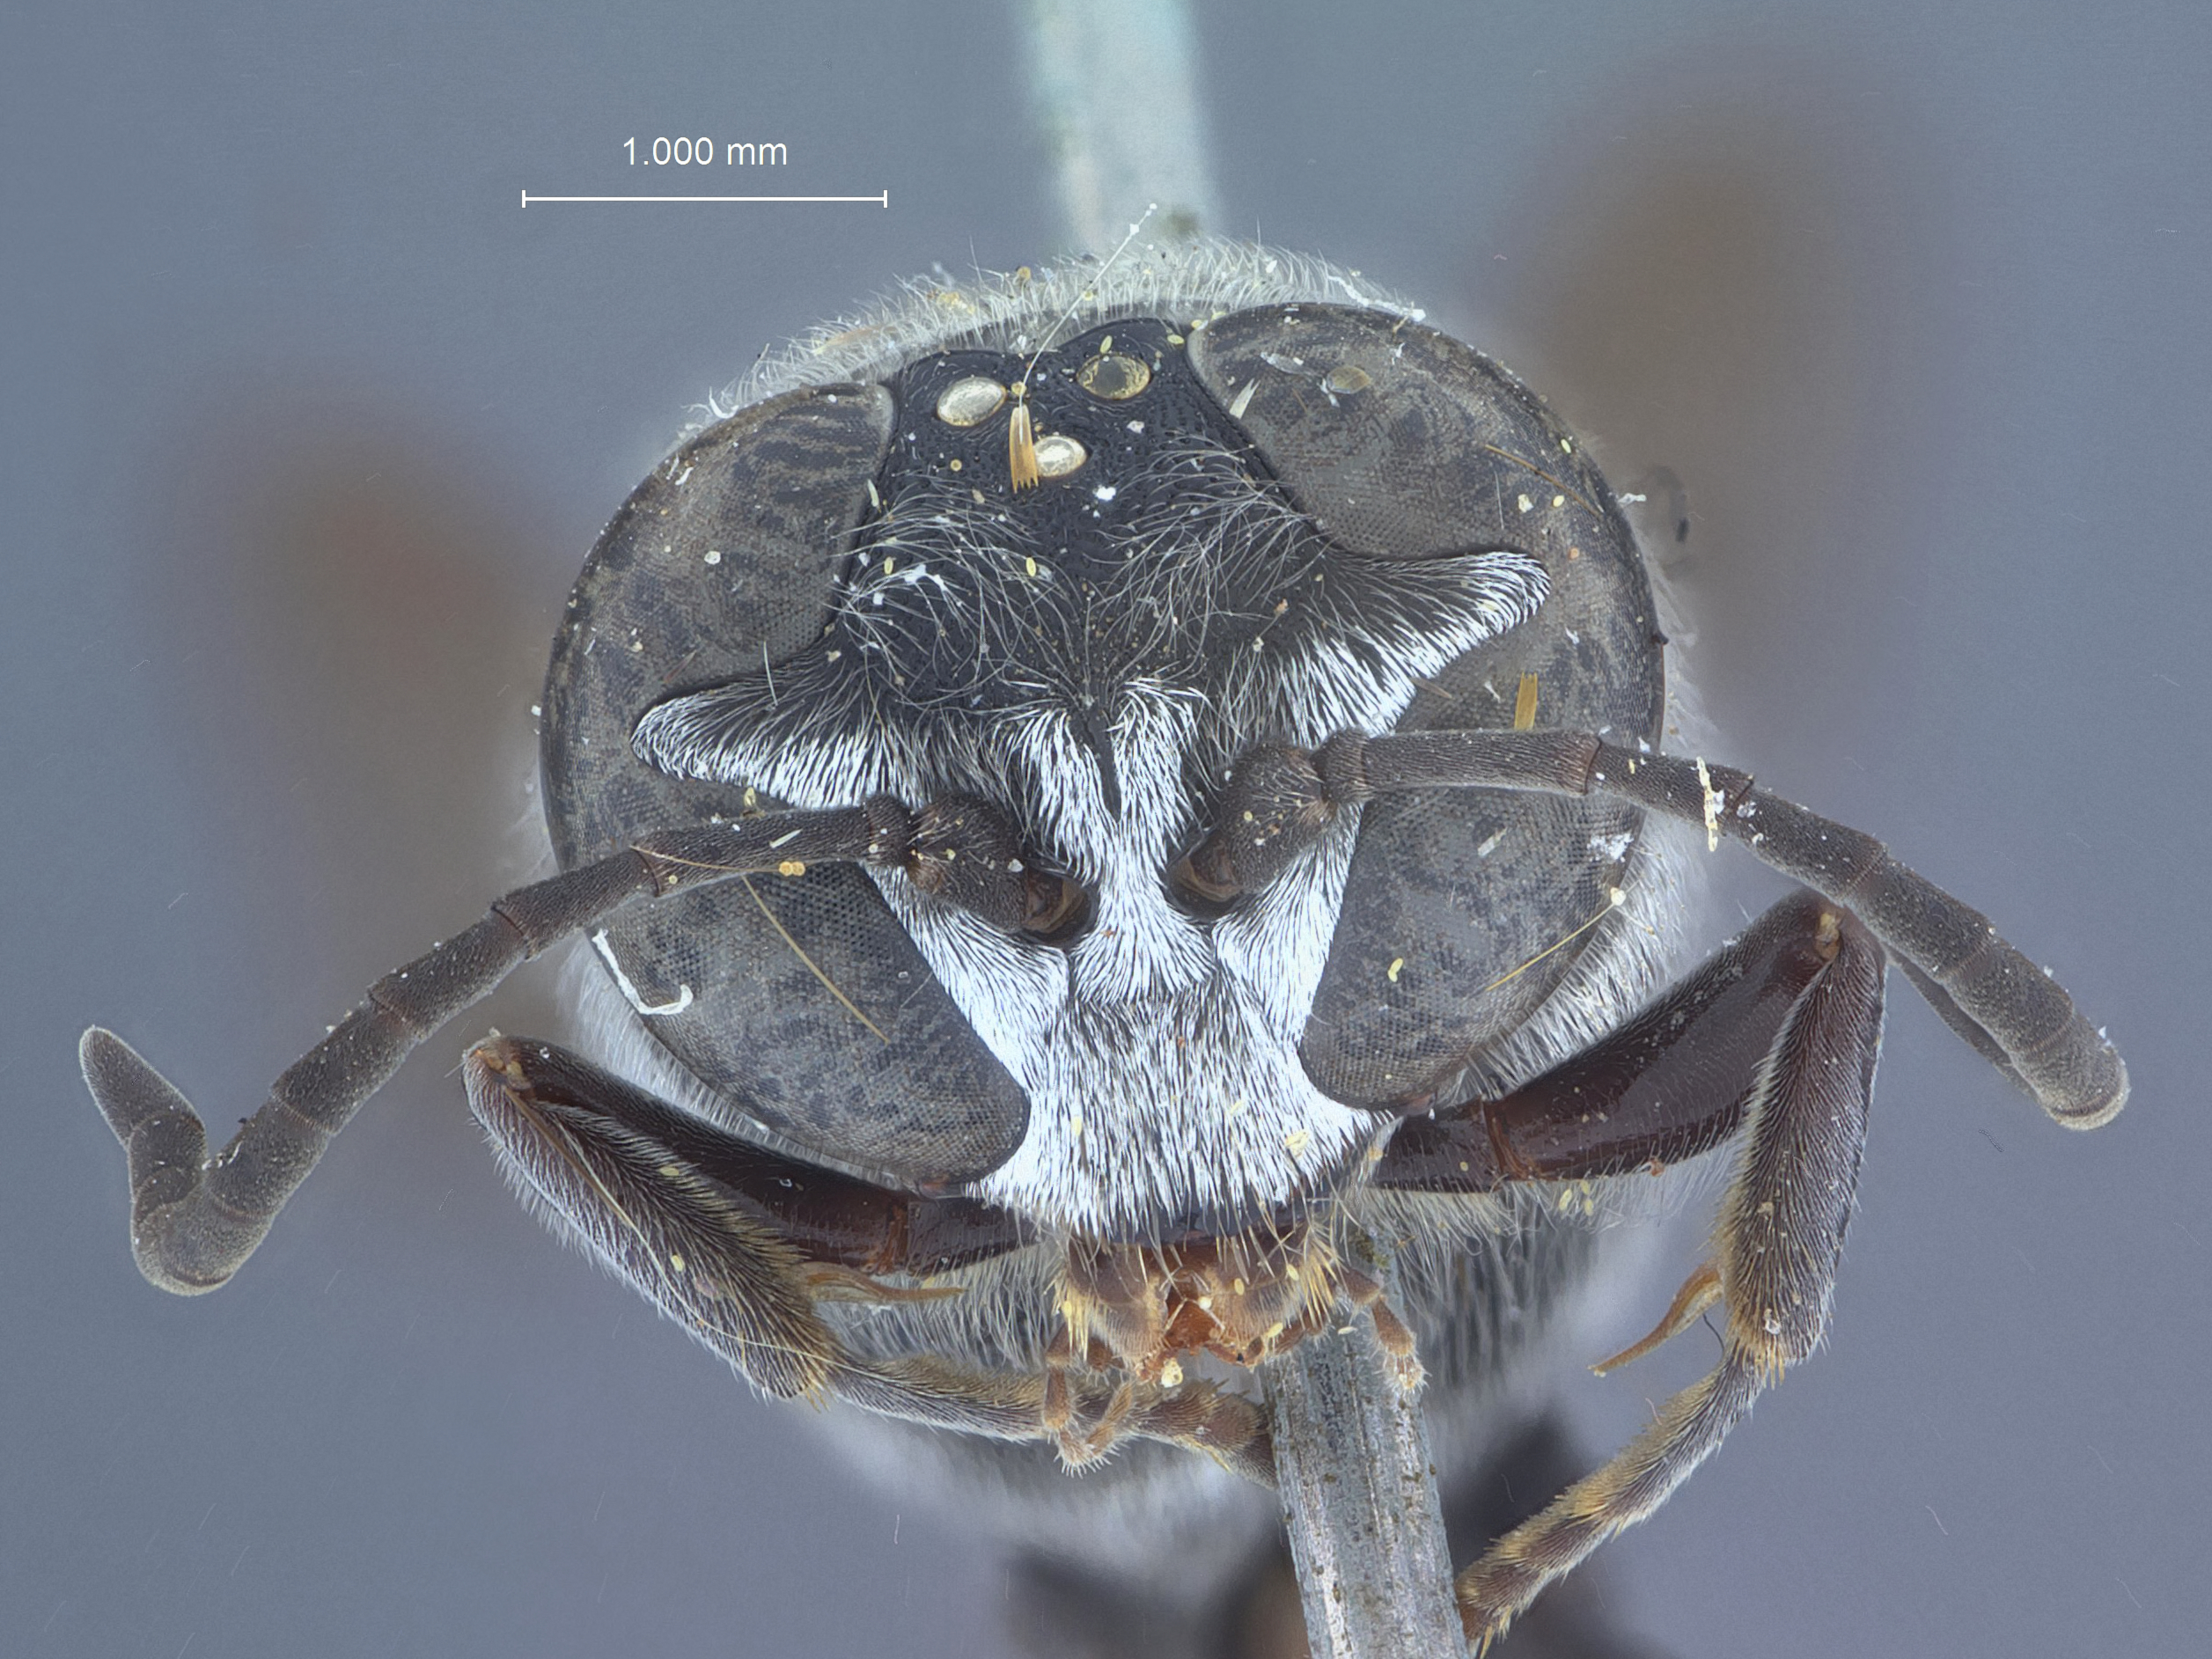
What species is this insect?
Trypoxylon cockerellae
